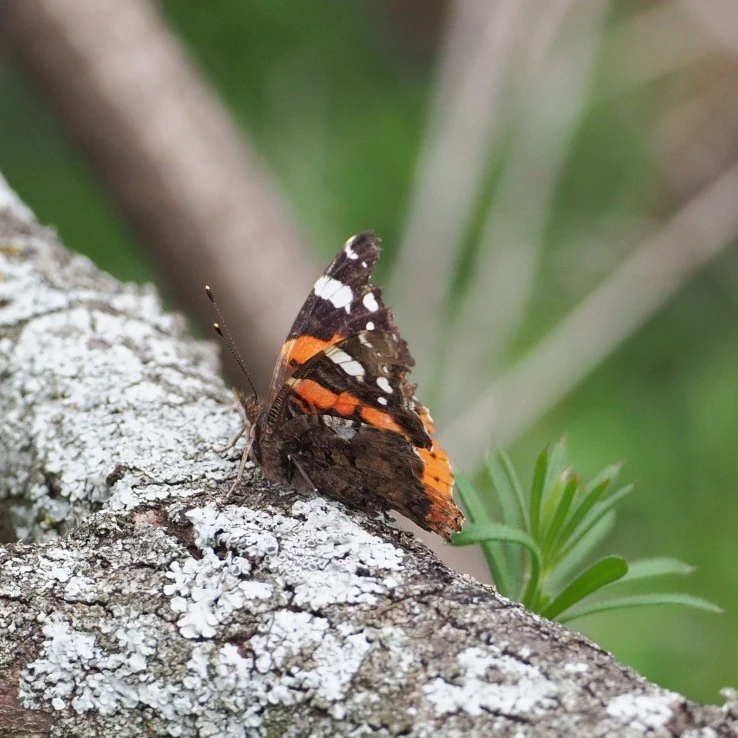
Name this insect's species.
Vanessa atalanta
